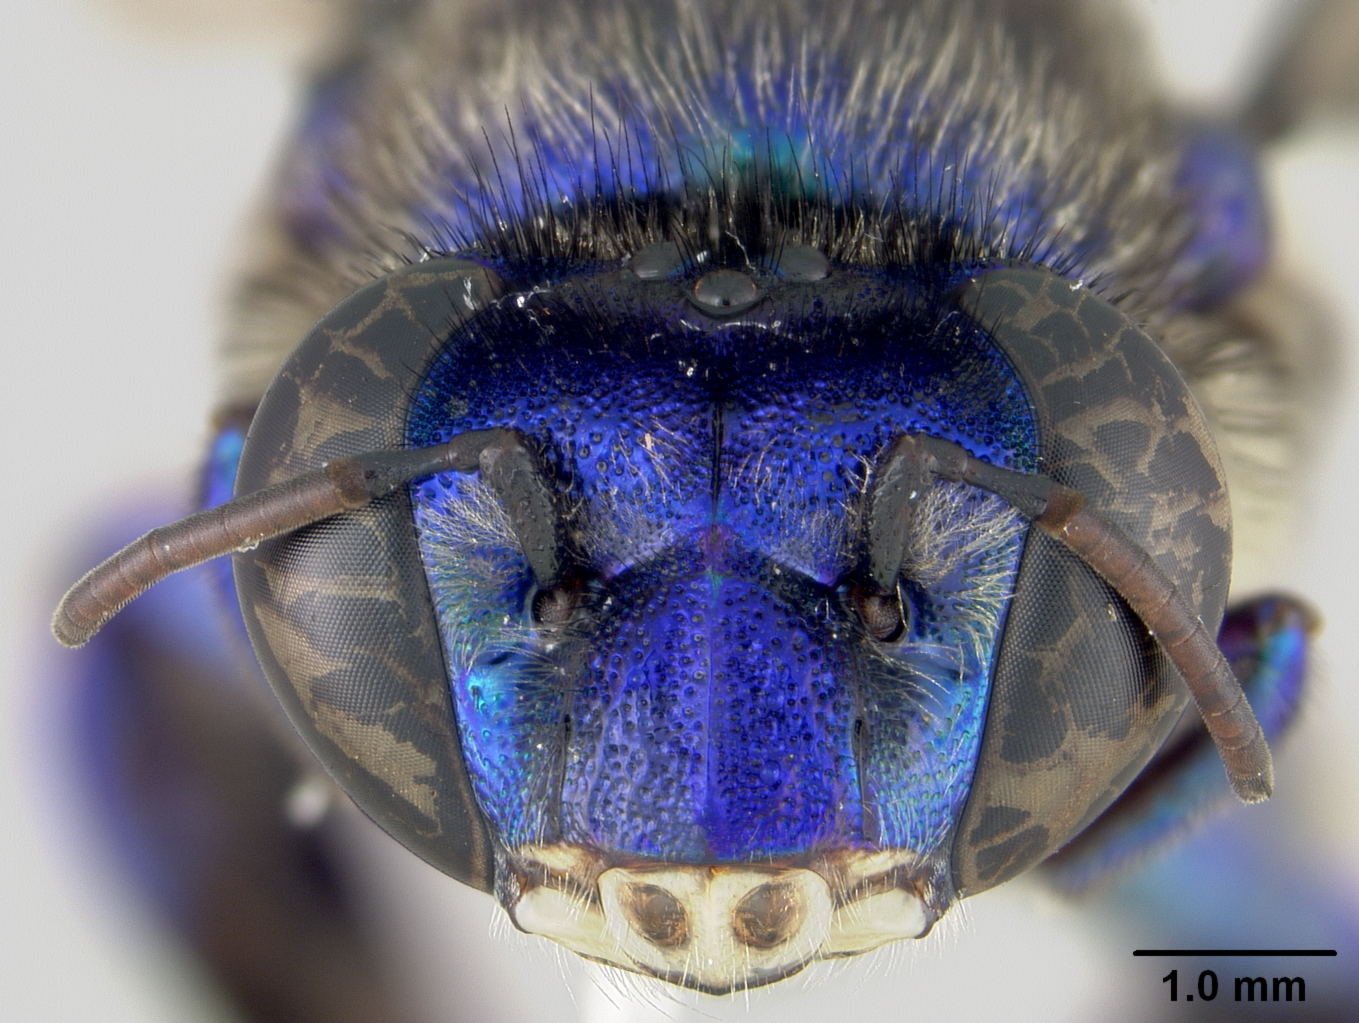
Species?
Euglossa cybelia
